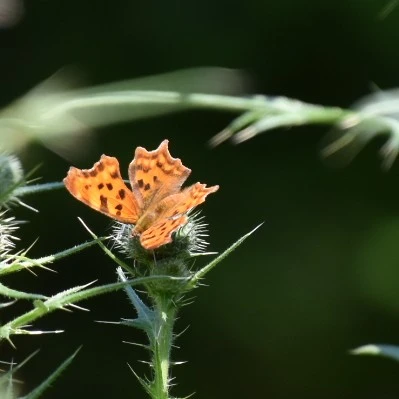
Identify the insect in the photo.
Polygonia c-album
